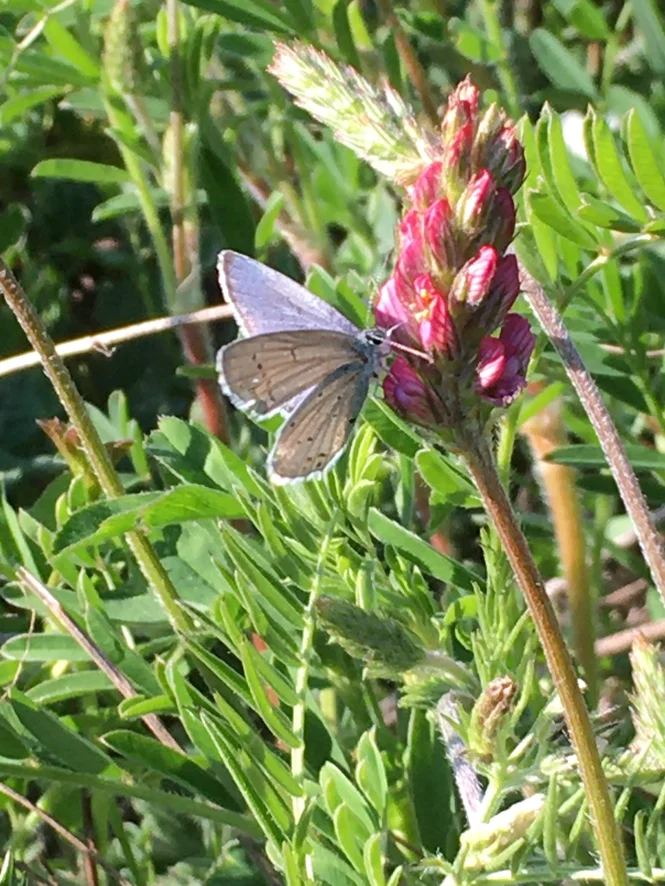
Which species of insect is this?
Cupido argiades (also Elkalyce argiades)
